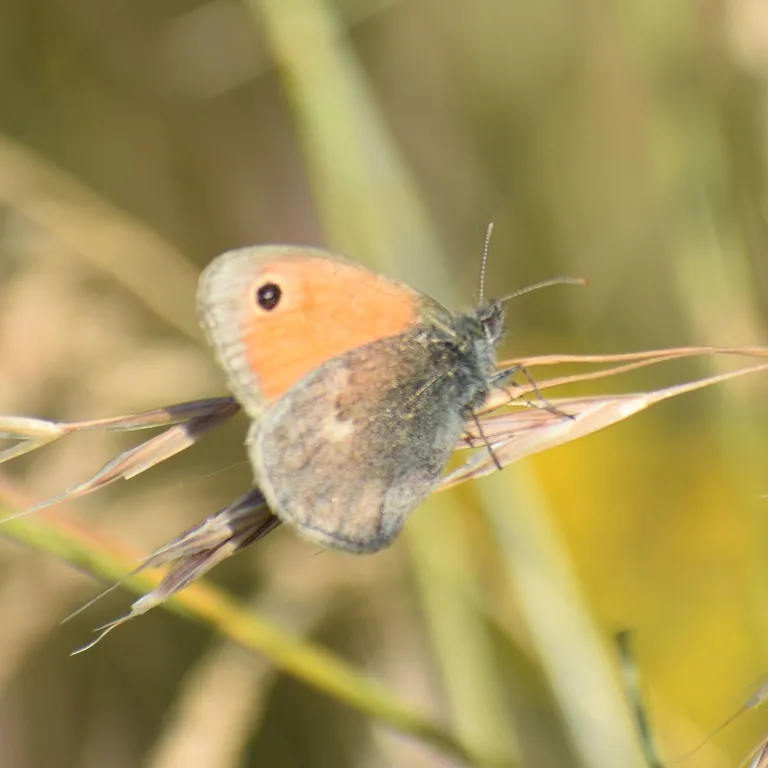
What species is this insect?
Coenonympha pamphilus
